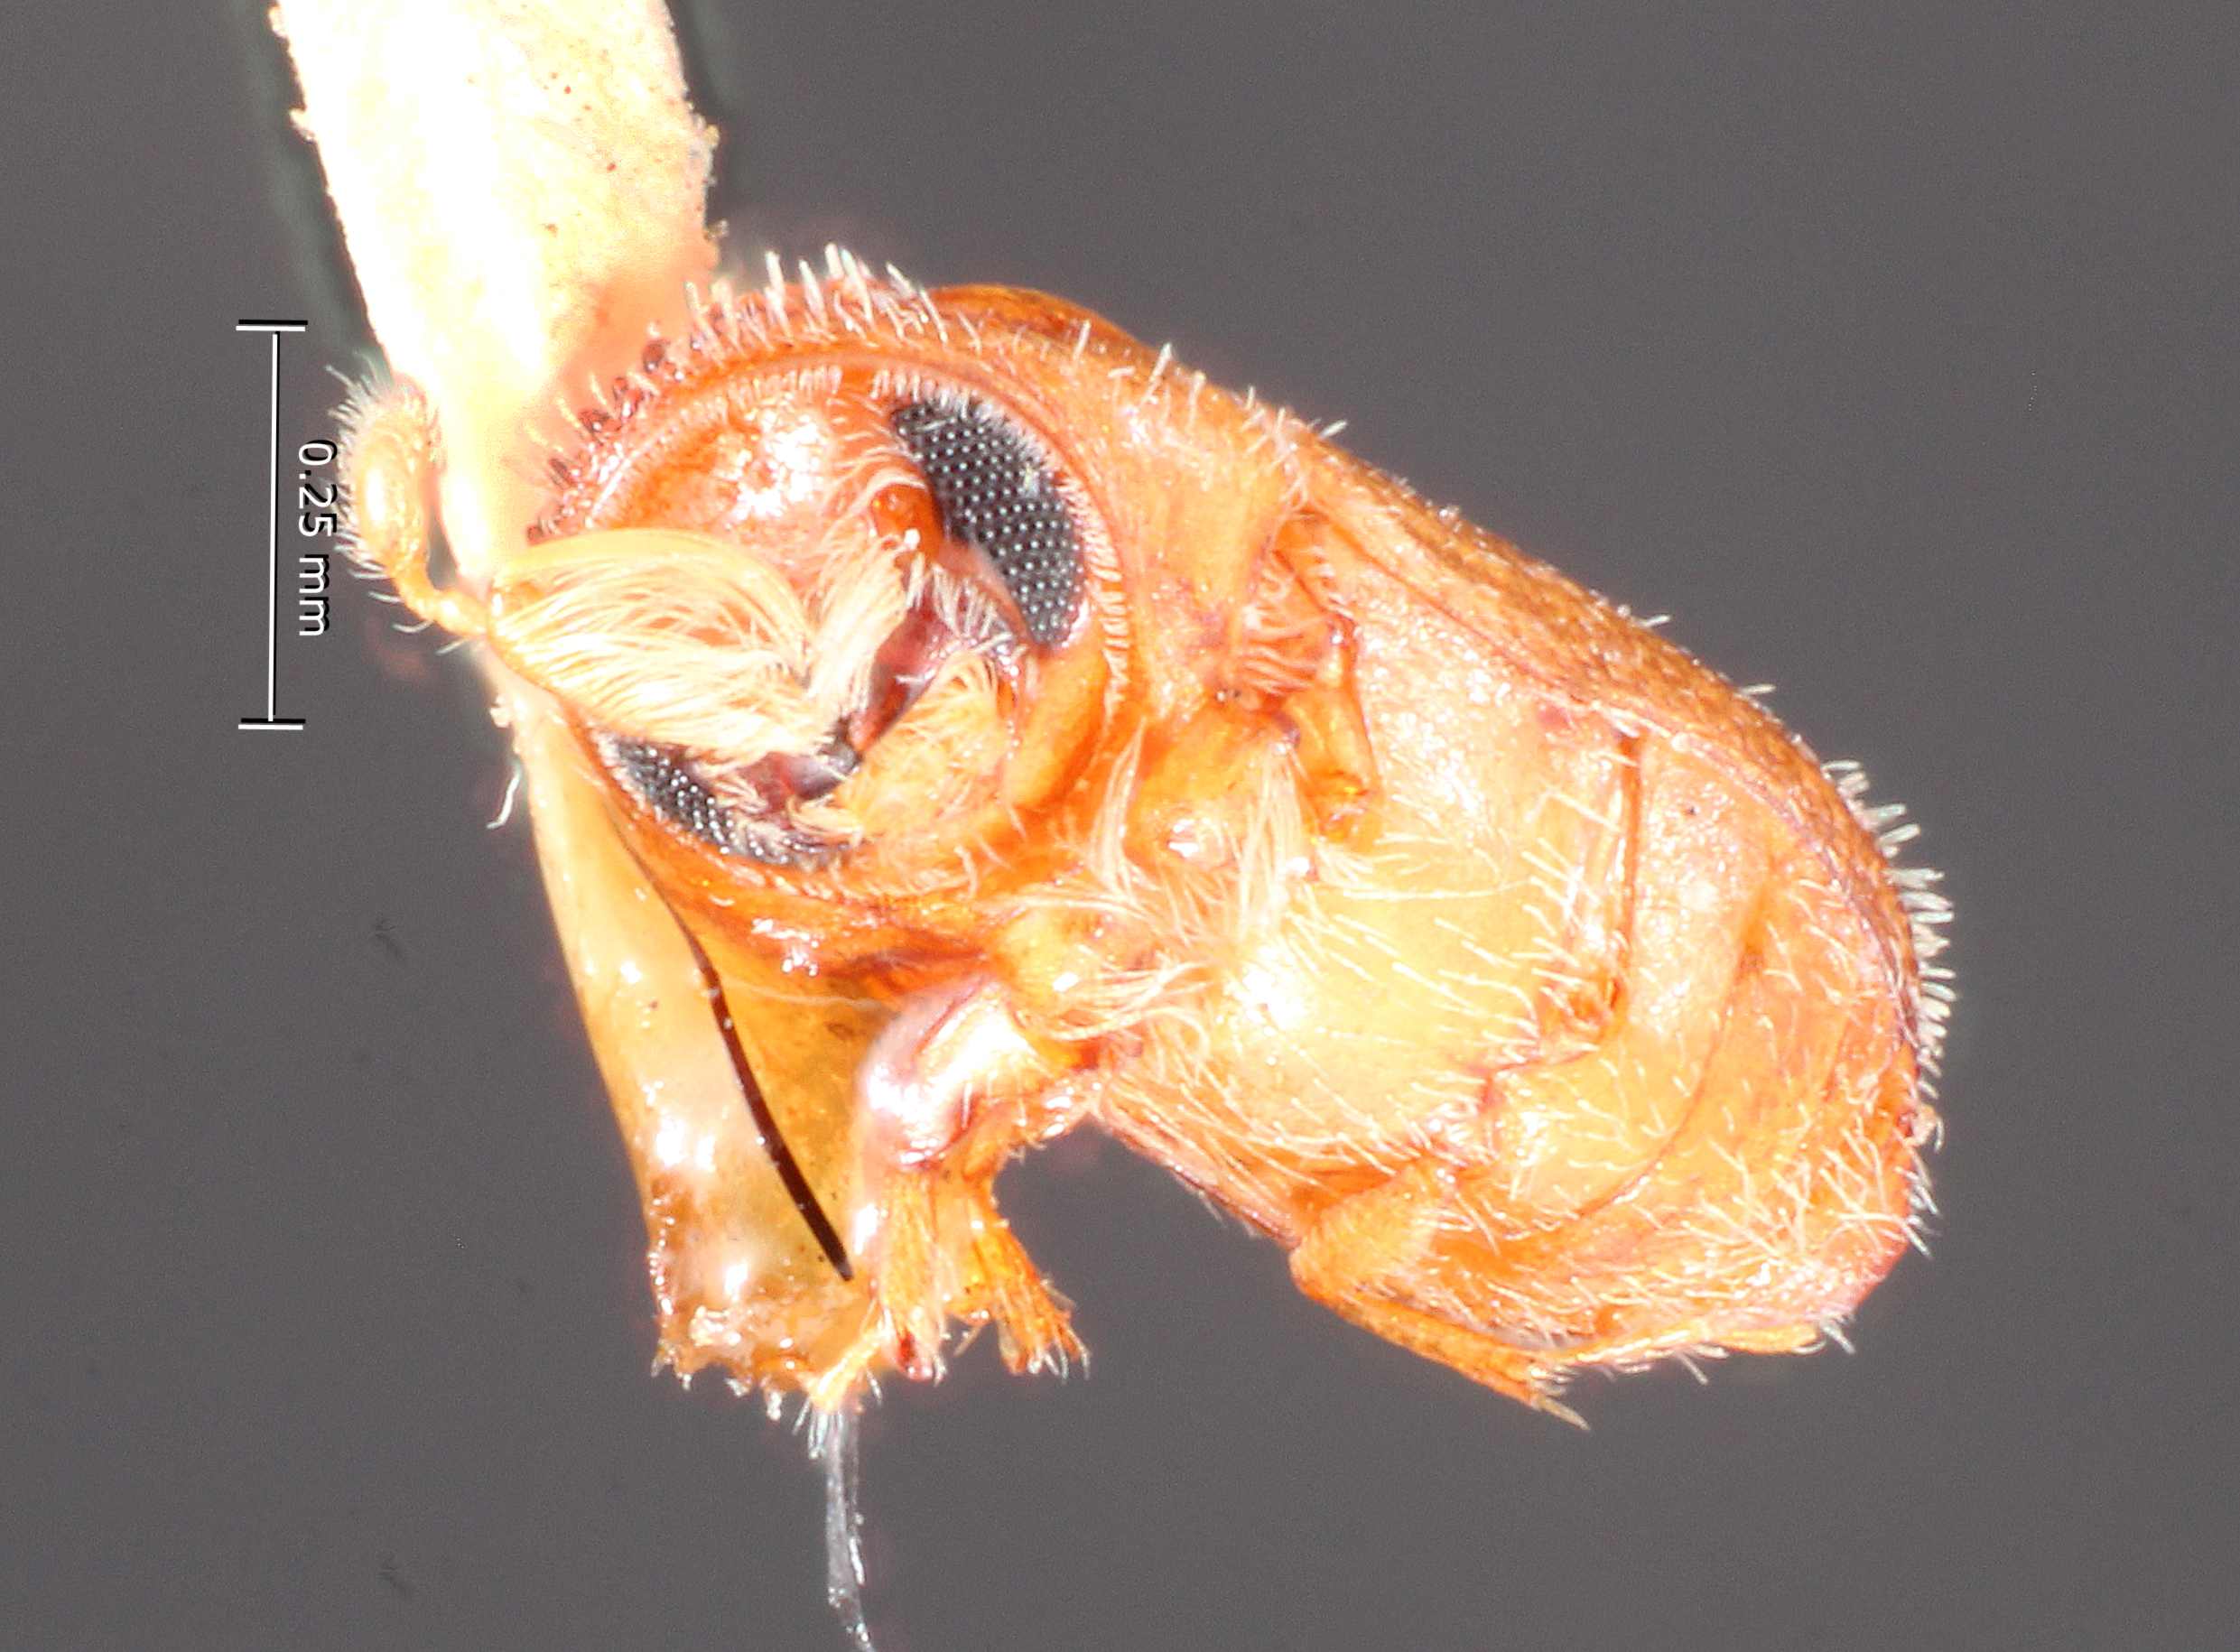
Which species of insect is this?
Cryptocleptes insularis
